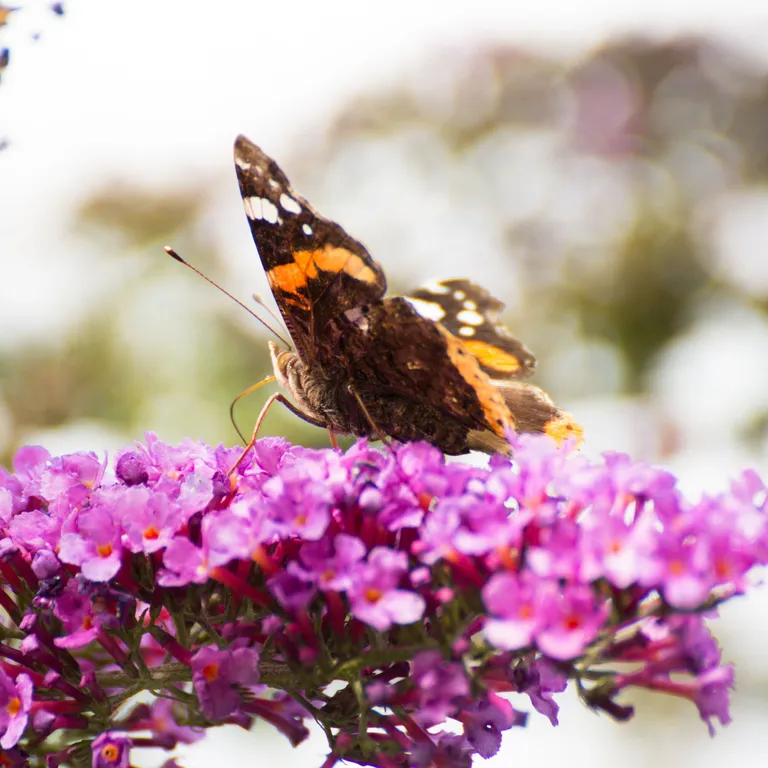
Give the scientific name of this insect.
Vanessa atalanta
